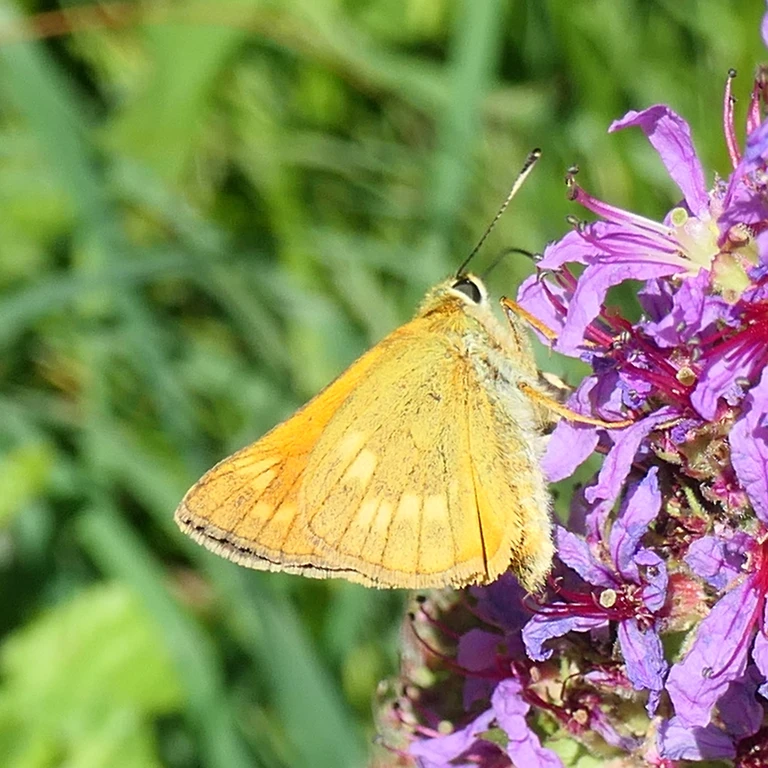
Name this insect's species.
Ochlodes sylvanus (also Ochlodes venata)
